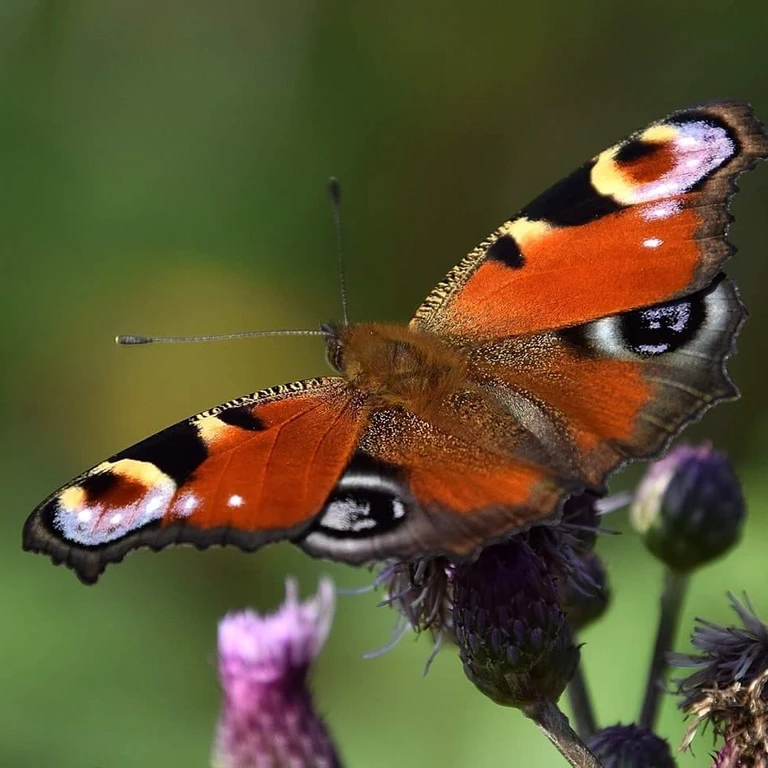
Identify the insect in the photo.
Aglais io
